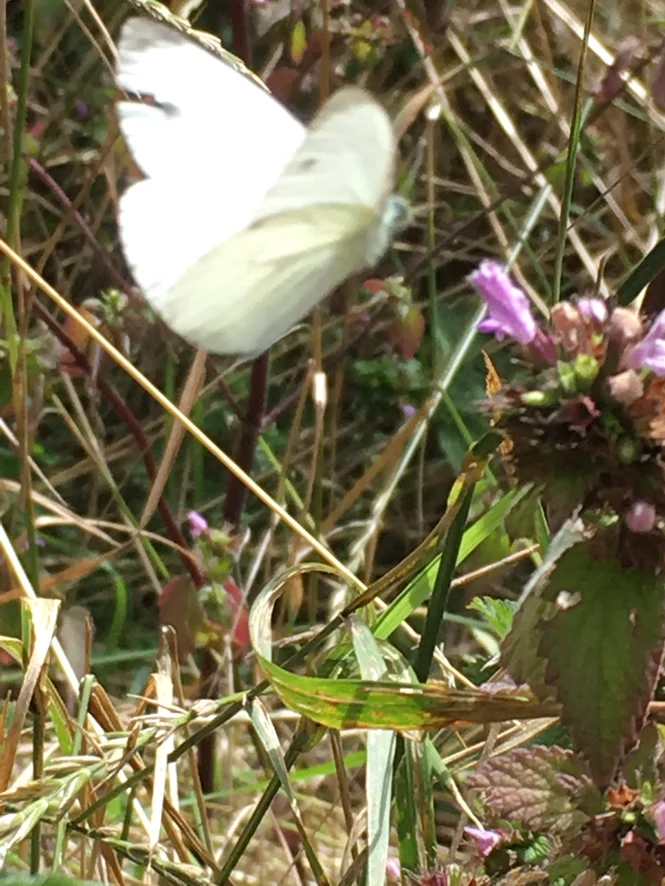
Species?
Pieris napi
